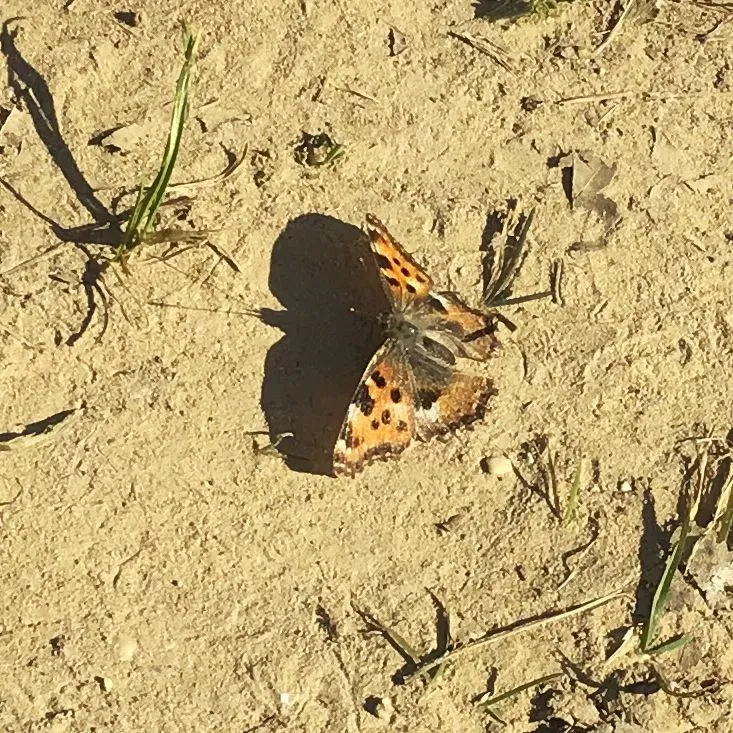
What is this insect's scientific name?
Nymphalis polychloros
